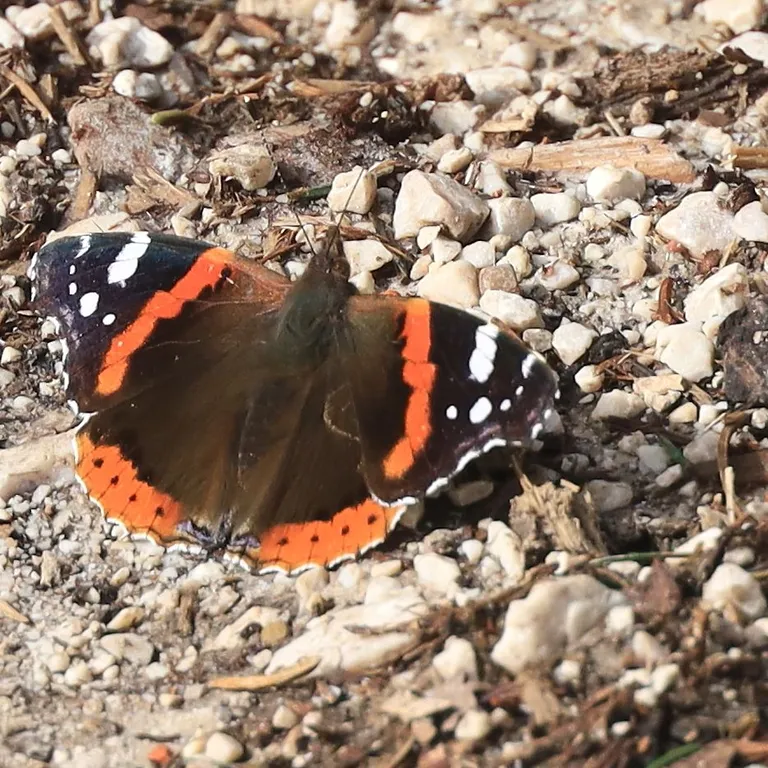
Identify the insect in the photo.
Vanessa atalanta
